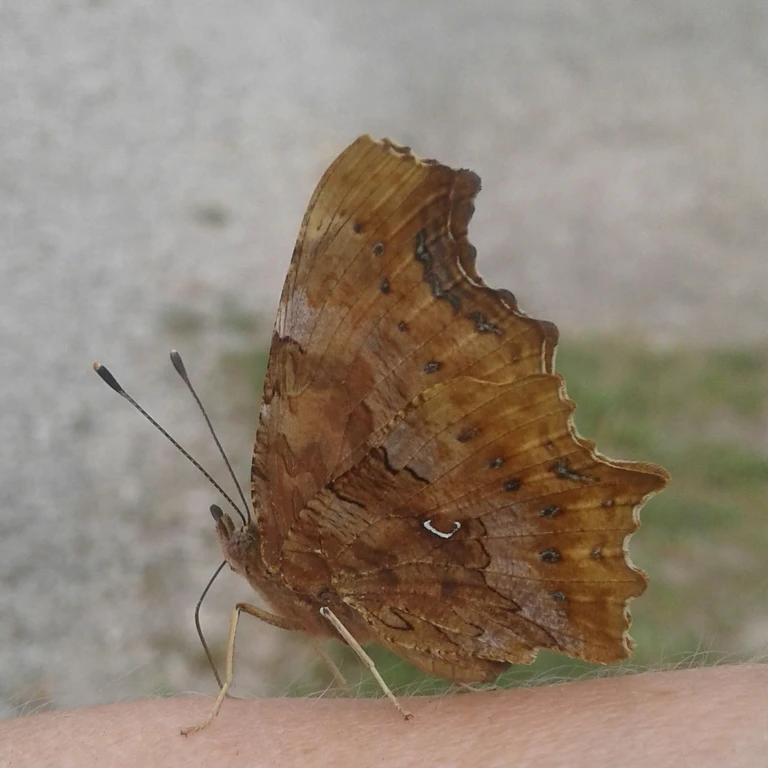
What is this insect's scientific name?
Polygonia c-album
